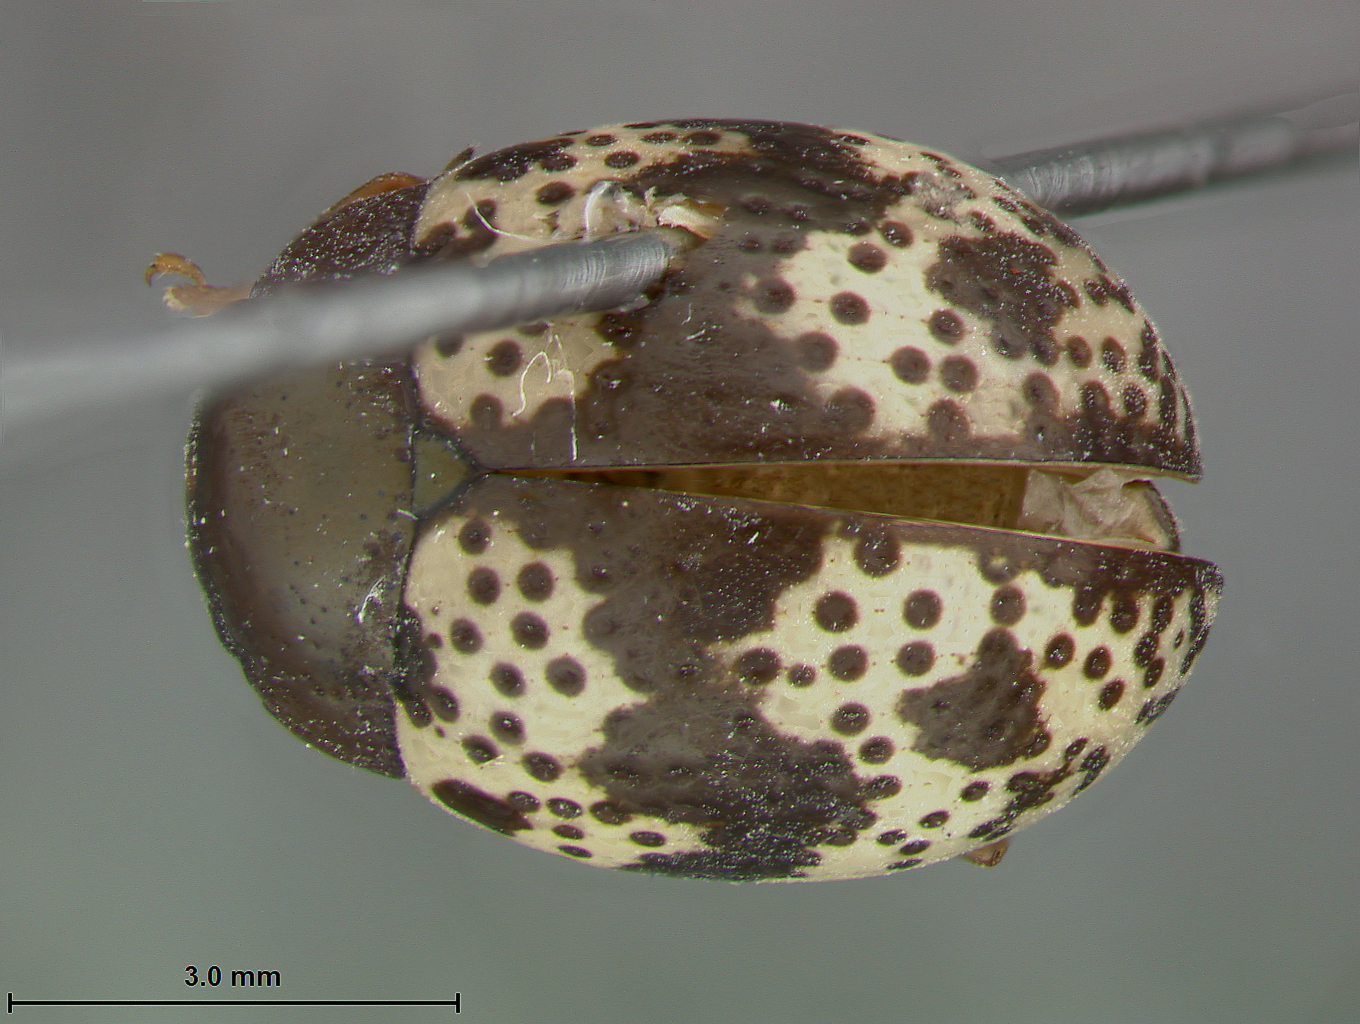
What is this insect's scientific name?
Leucocera spilota
